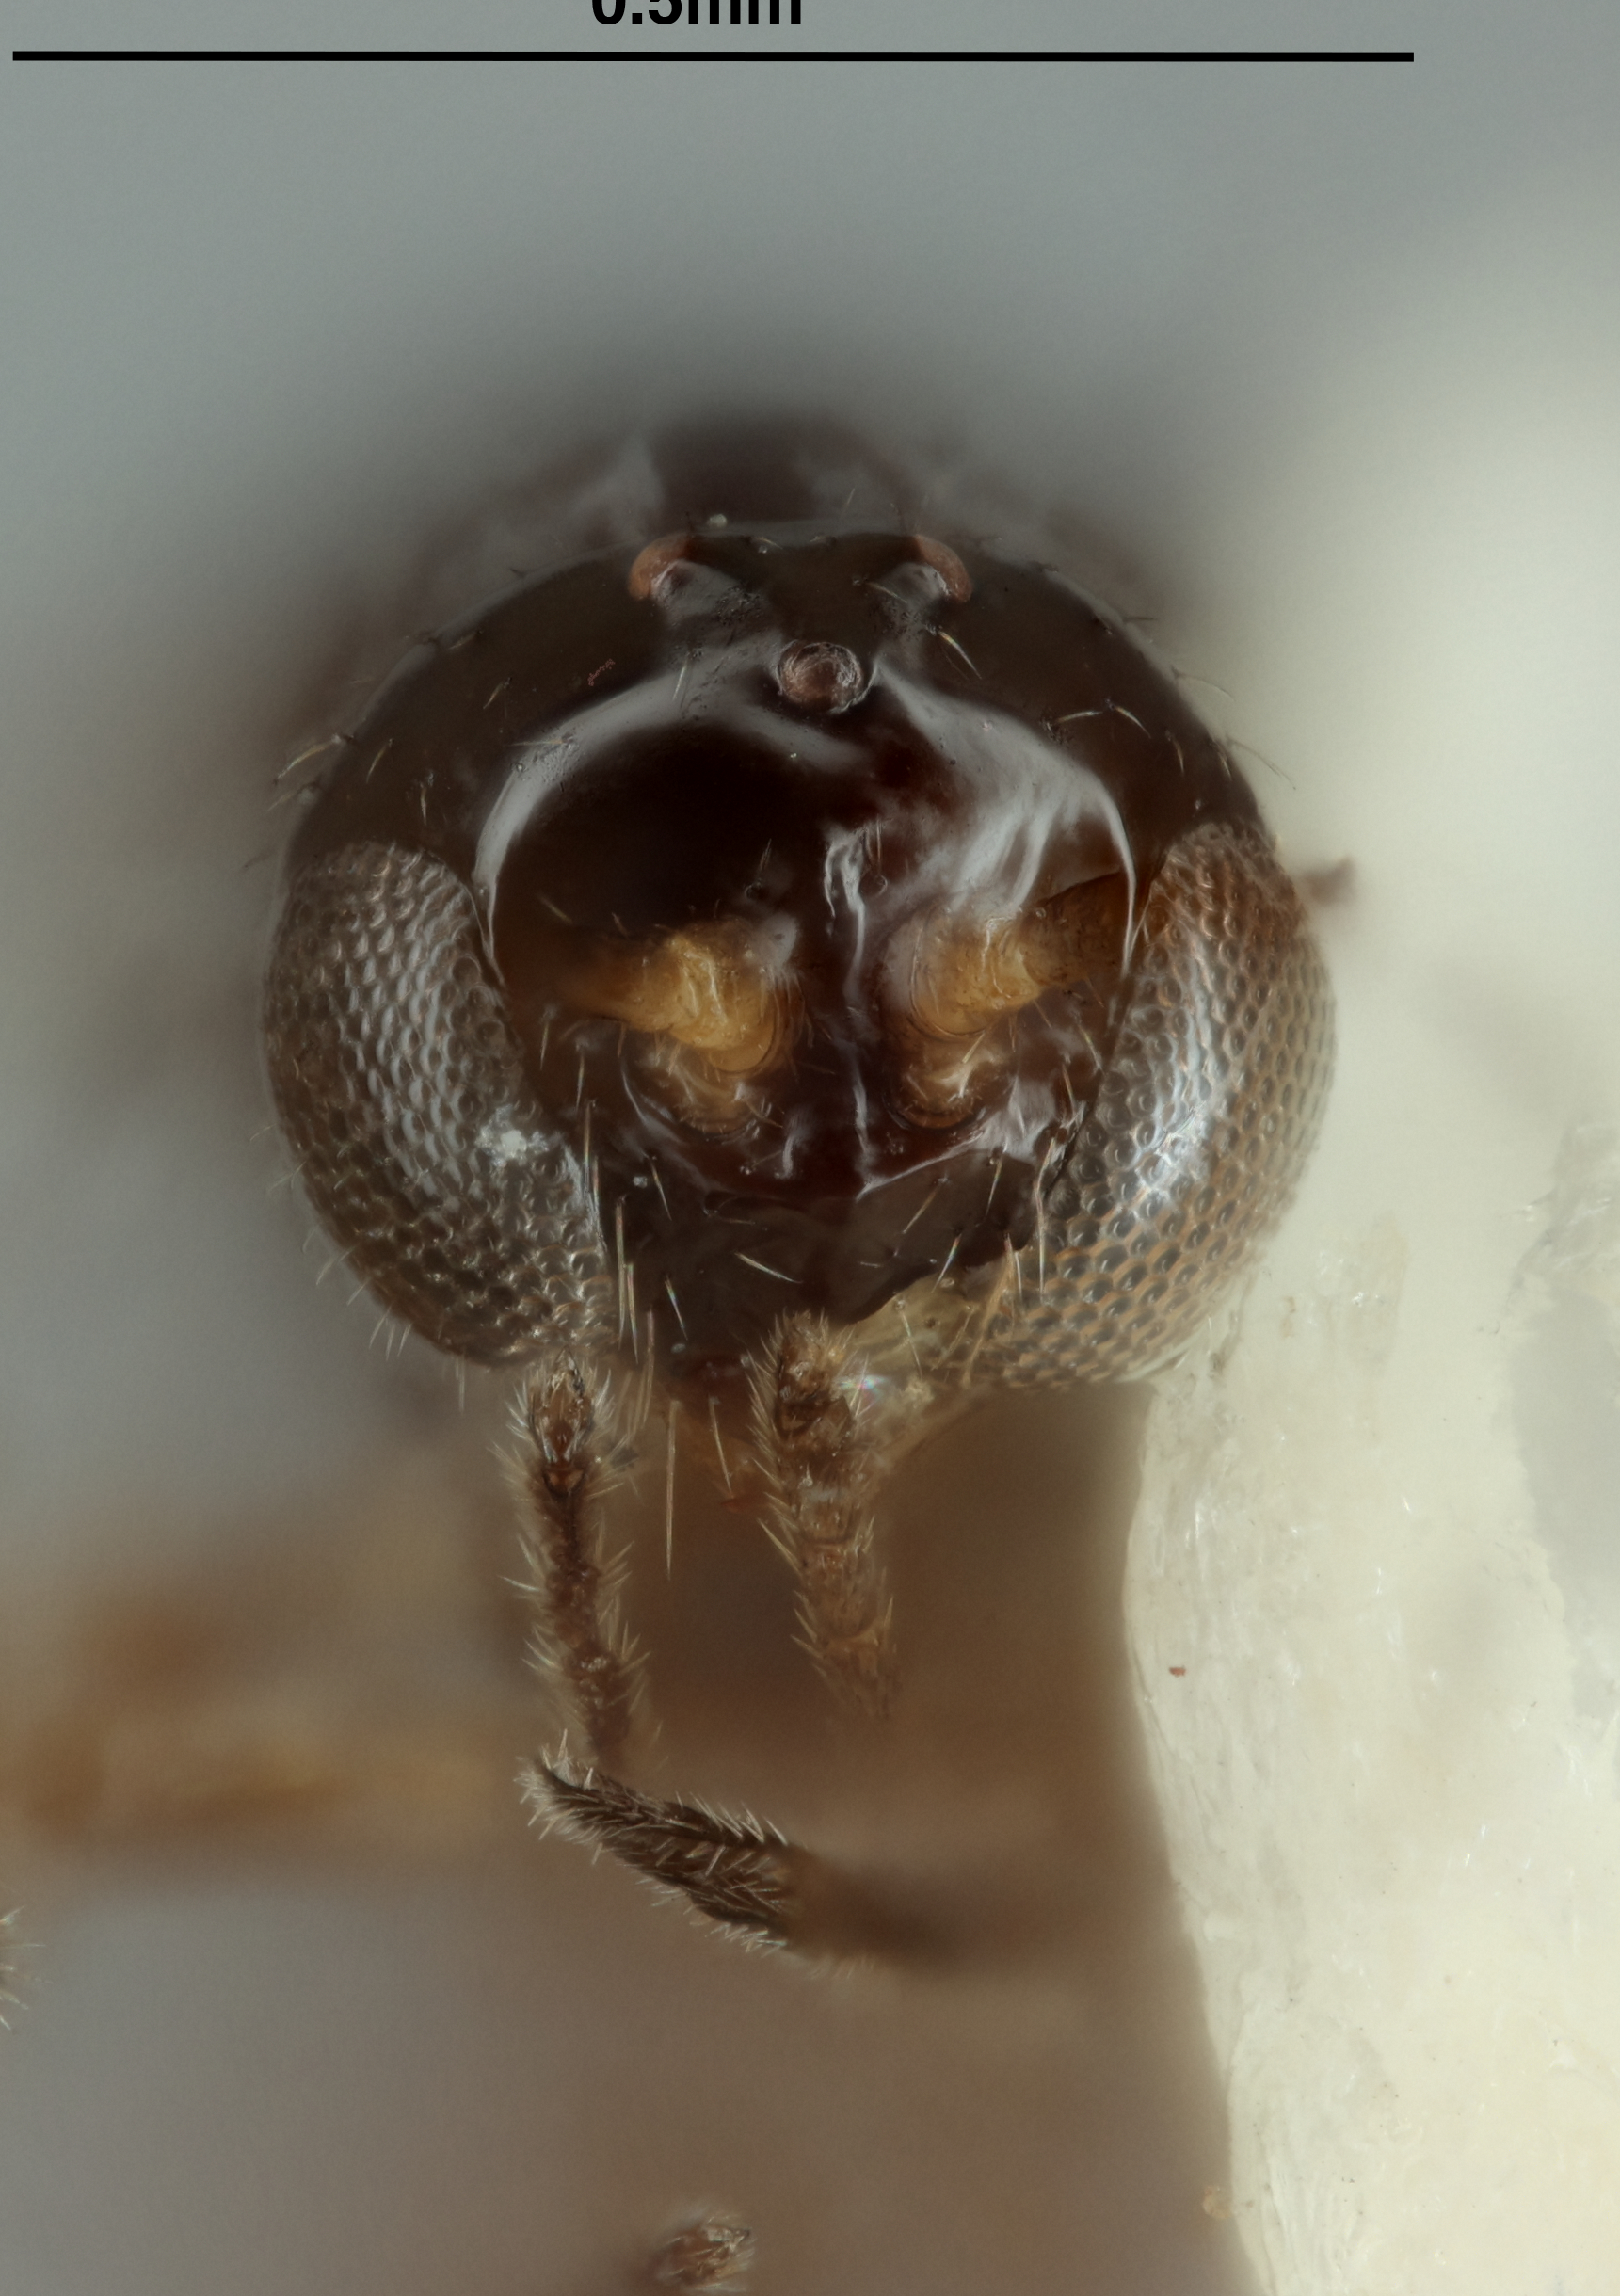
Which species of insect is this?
Trioxys gahani
